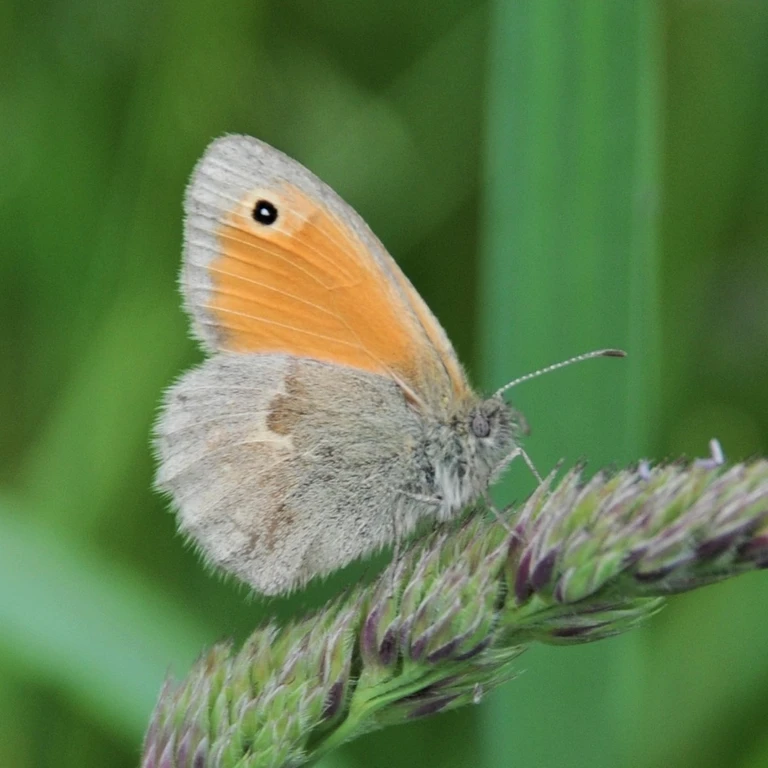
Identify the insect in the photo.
Coenonympha pamphilus
